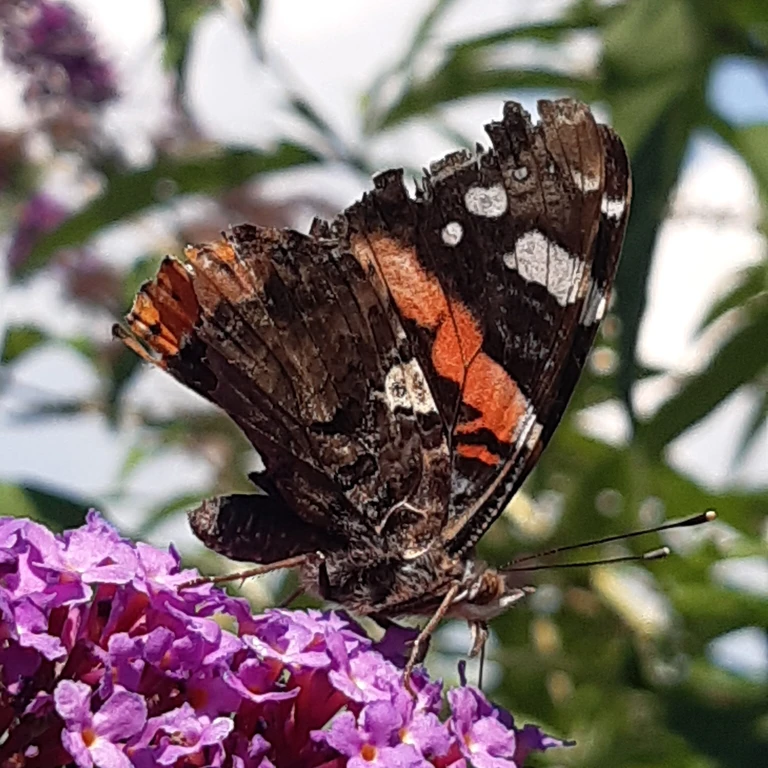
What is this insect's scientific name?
Vanessa atalanta
